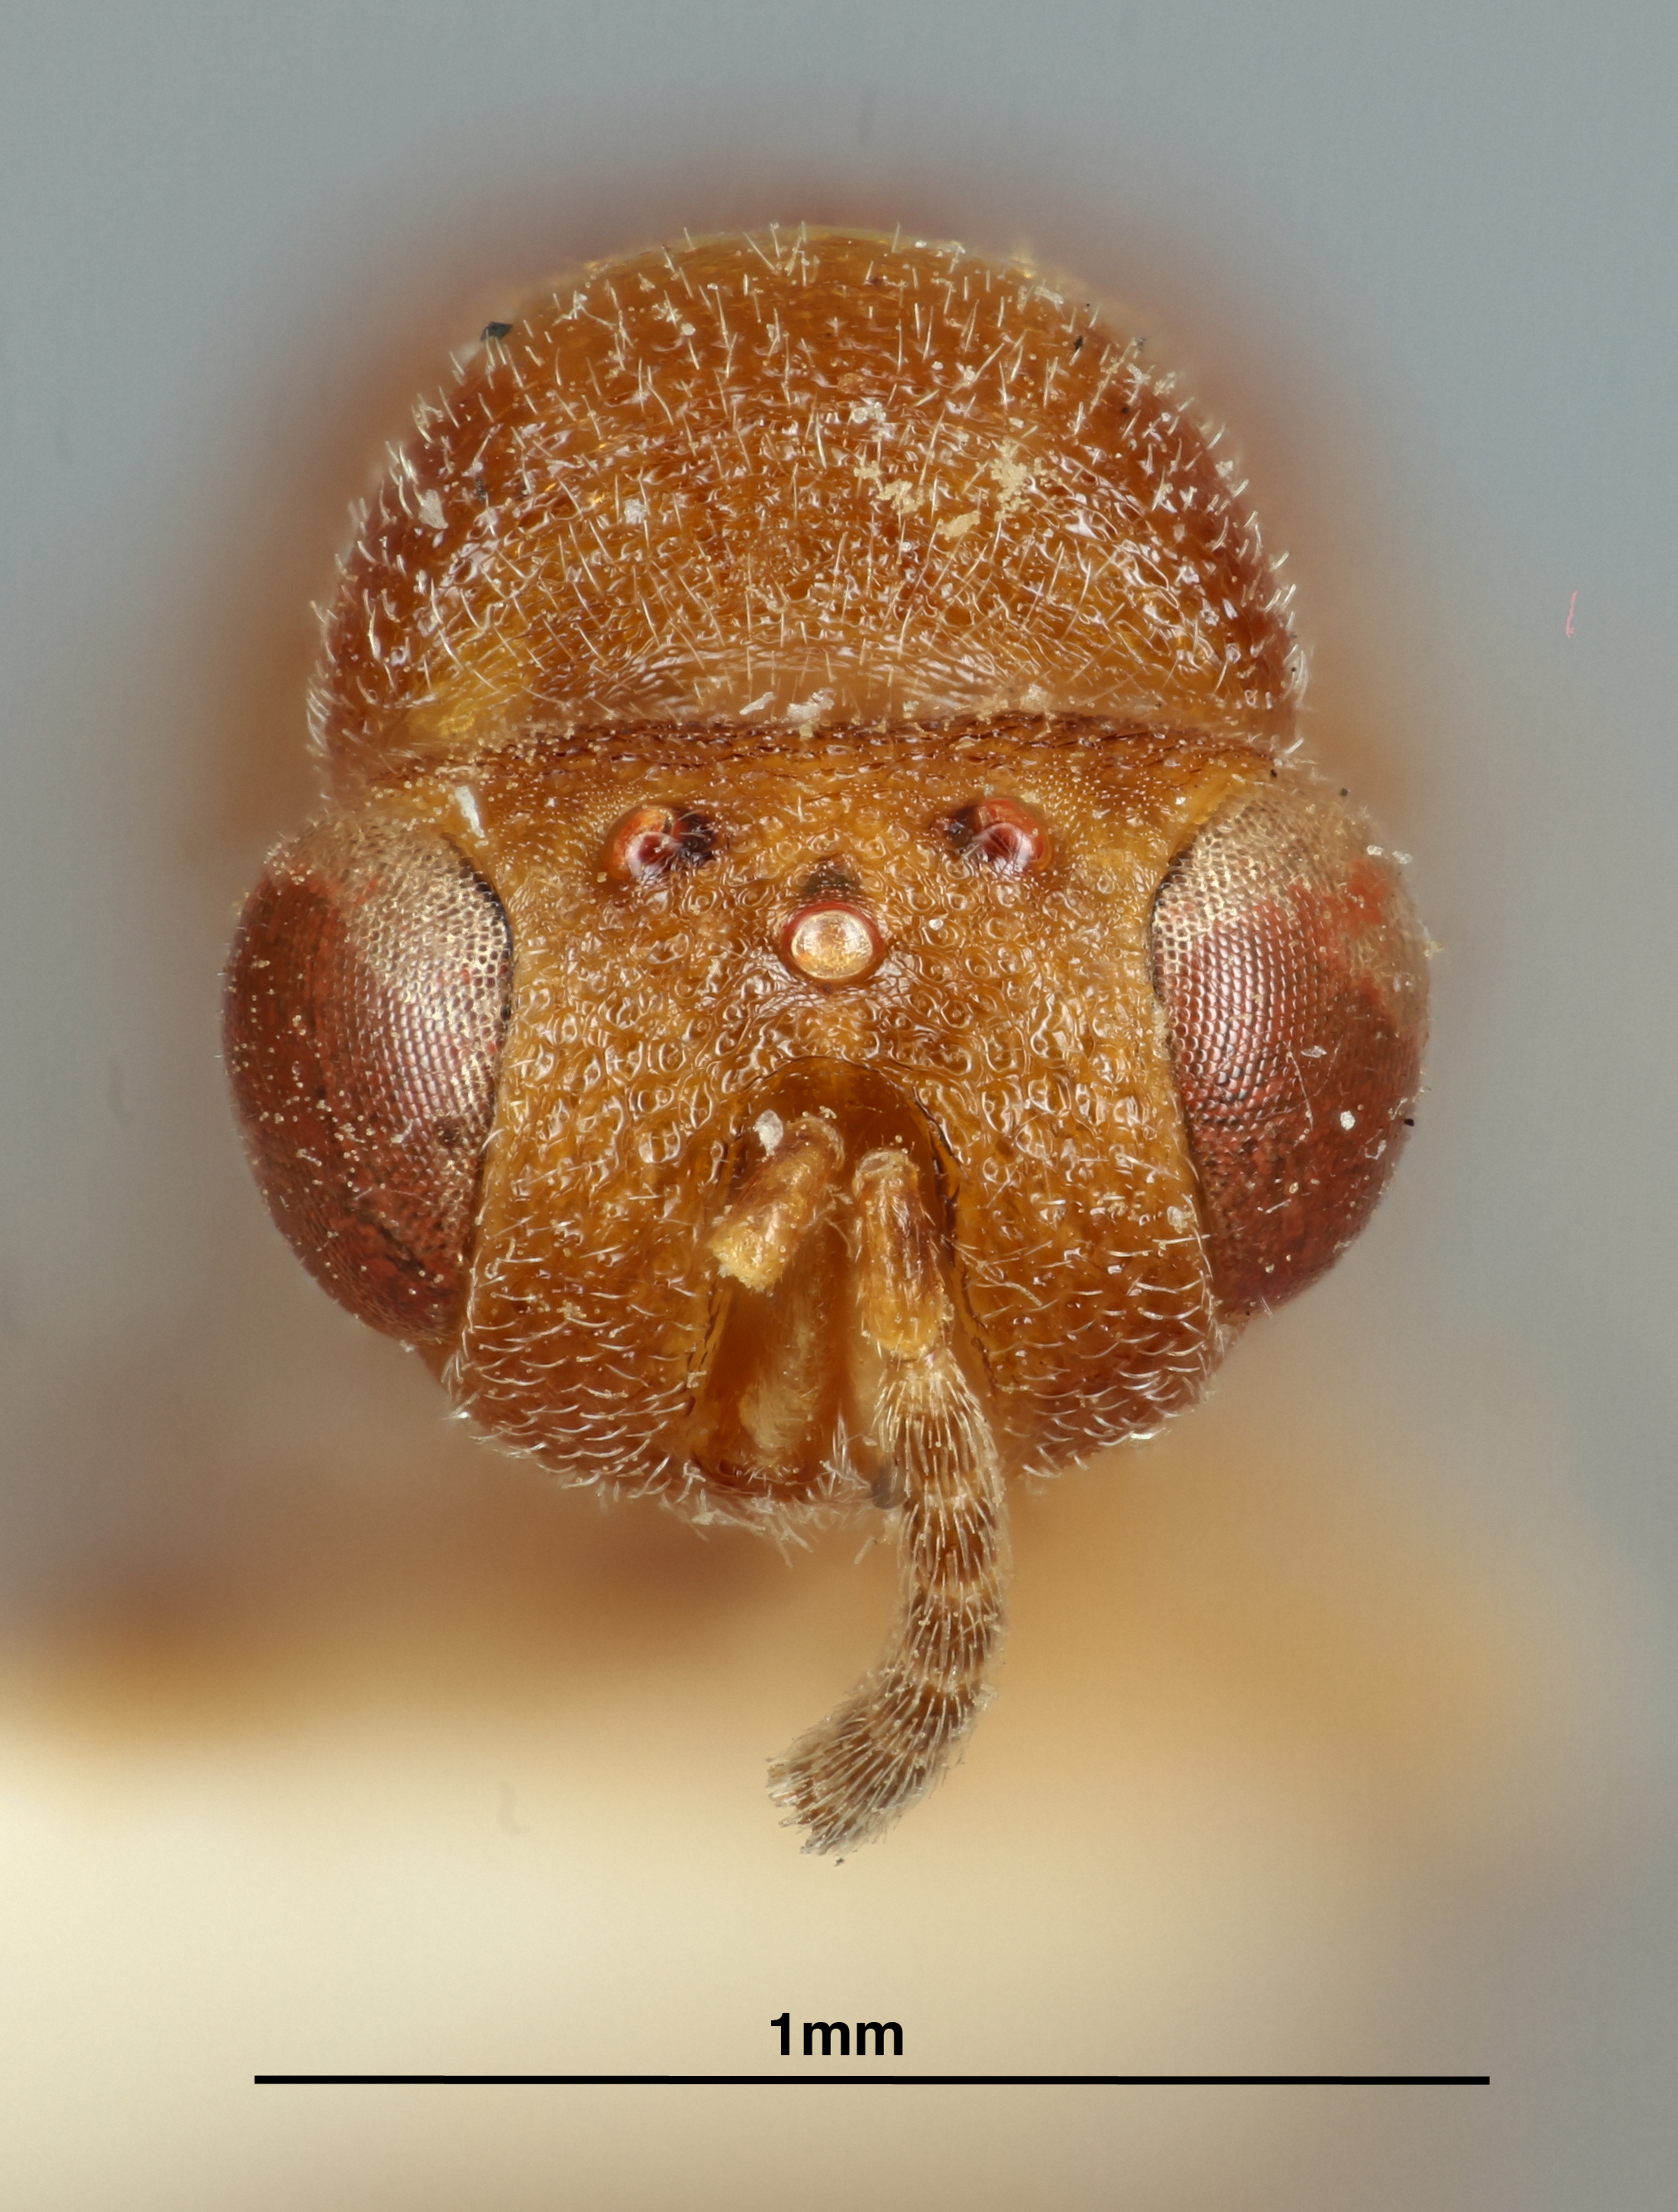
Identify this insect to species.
Decatoma flava
